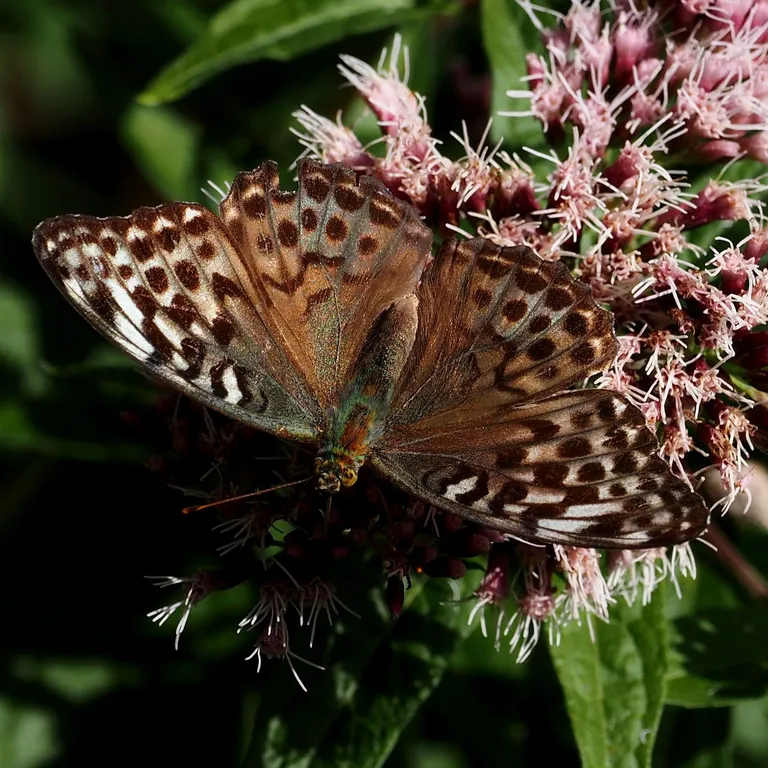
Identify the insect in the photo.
Argynnis paphia
